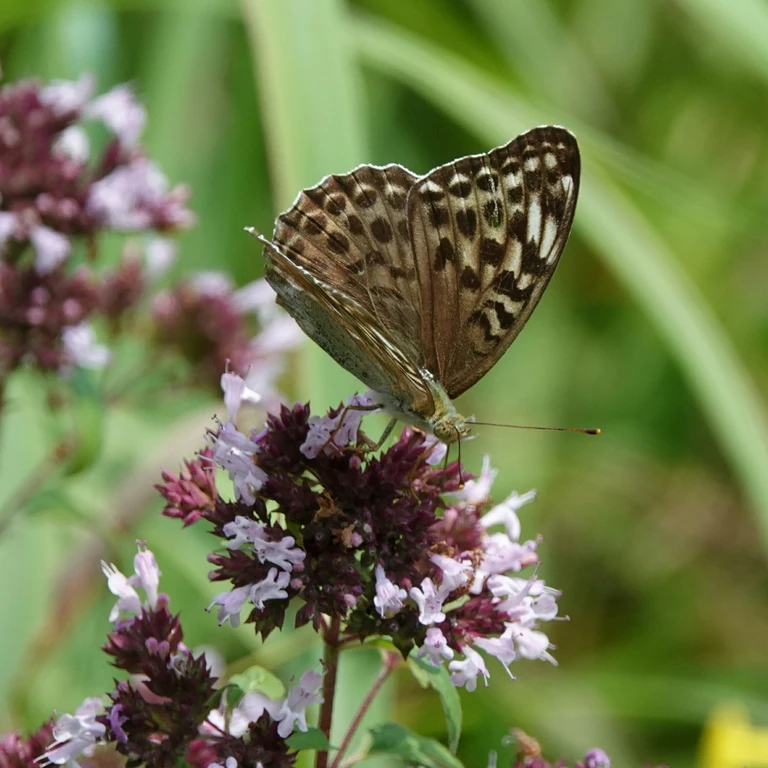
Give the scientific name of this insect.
Argynnis paphia
